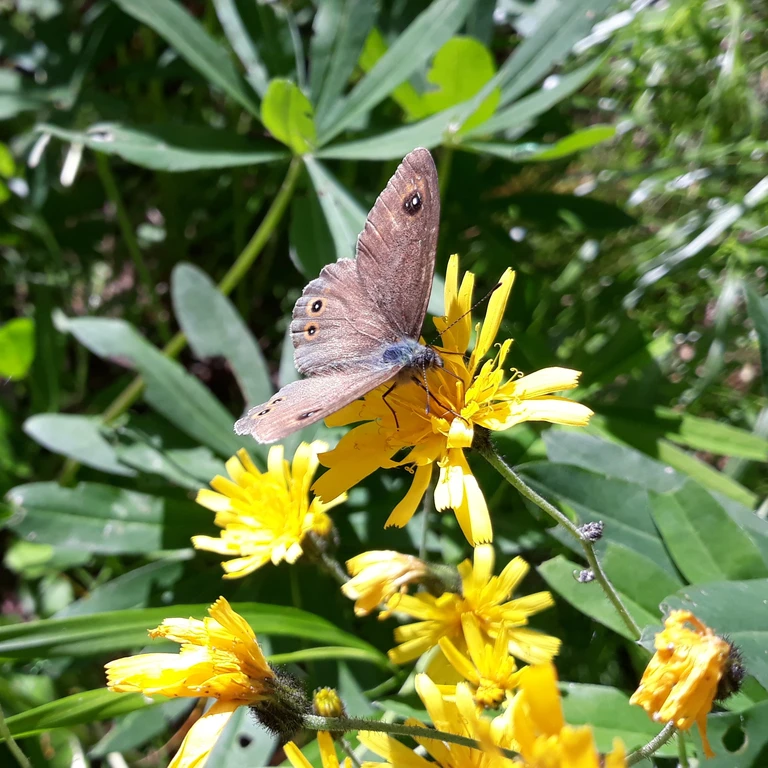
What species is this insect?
Lasiommata maera (also Pararge maera)
